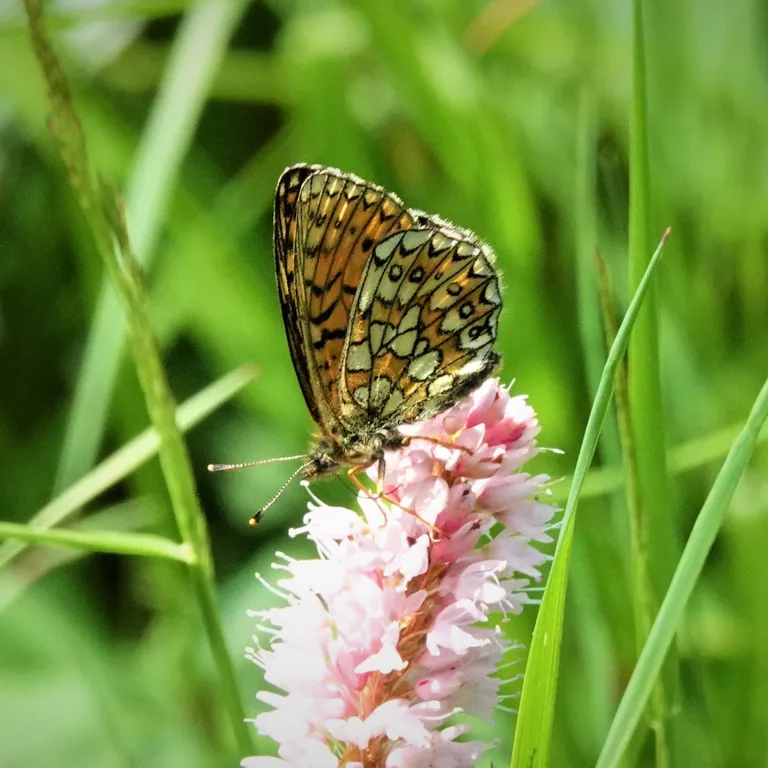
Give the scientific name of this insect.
Boloria eunomia
